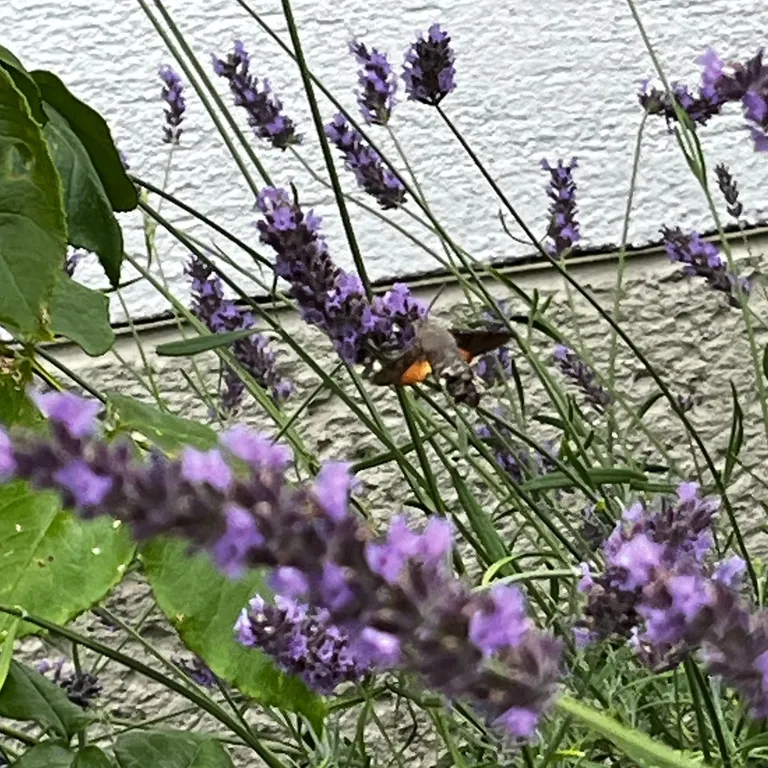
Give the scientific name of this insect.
Macroglossum stellatarum
